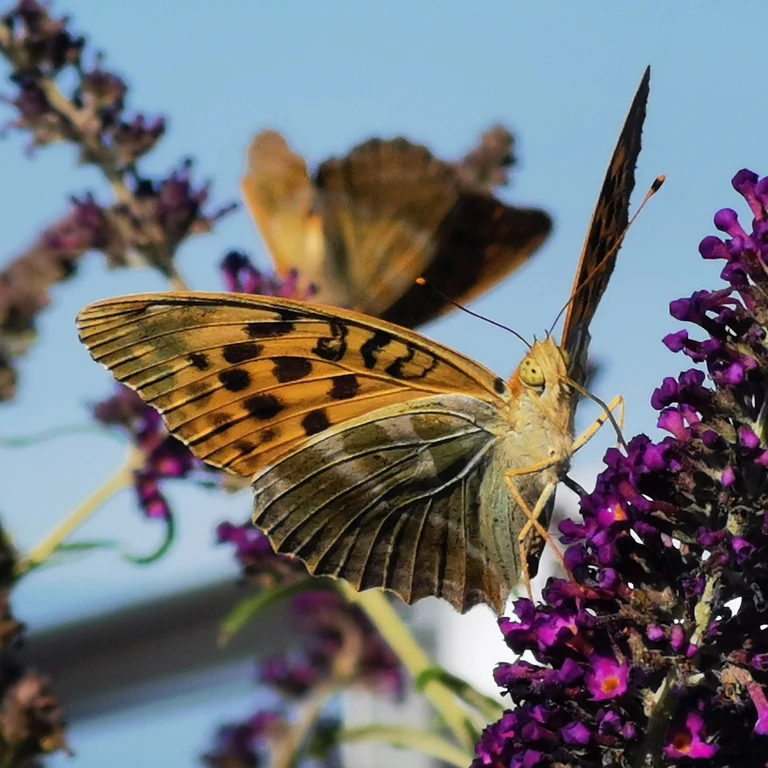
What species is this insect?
Argynnis paphia
